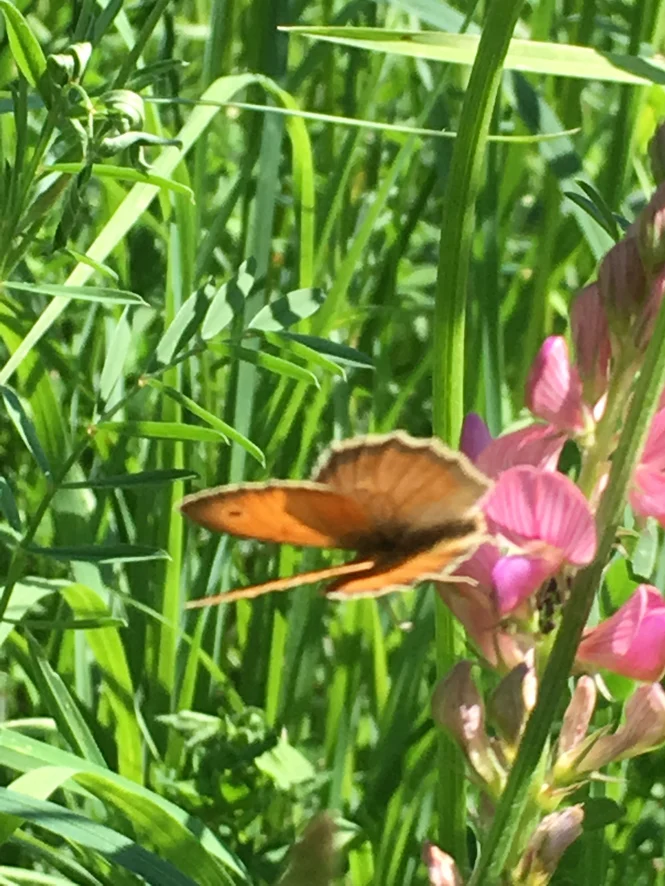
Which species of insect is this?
Coenonympha pamphilus
